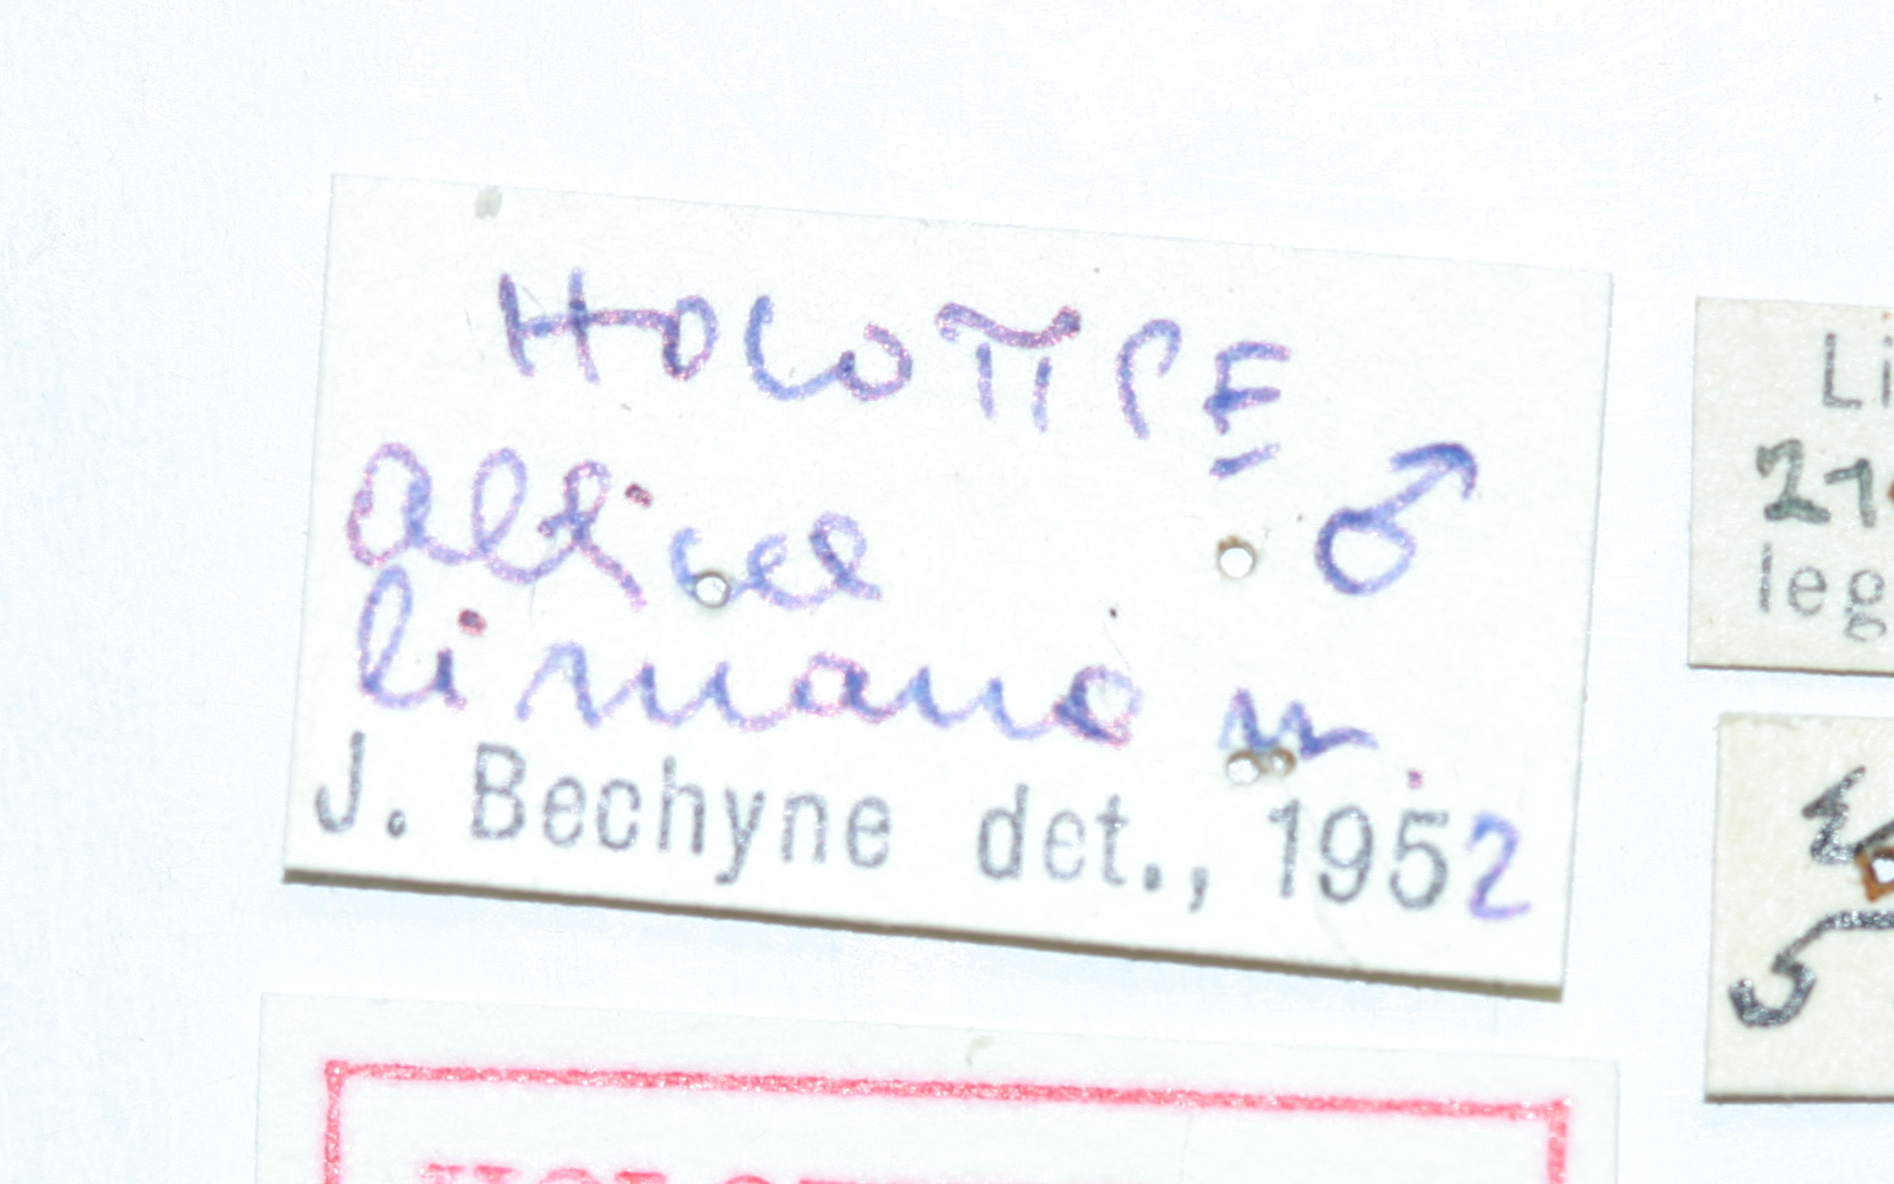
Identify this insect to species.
Altica limana
